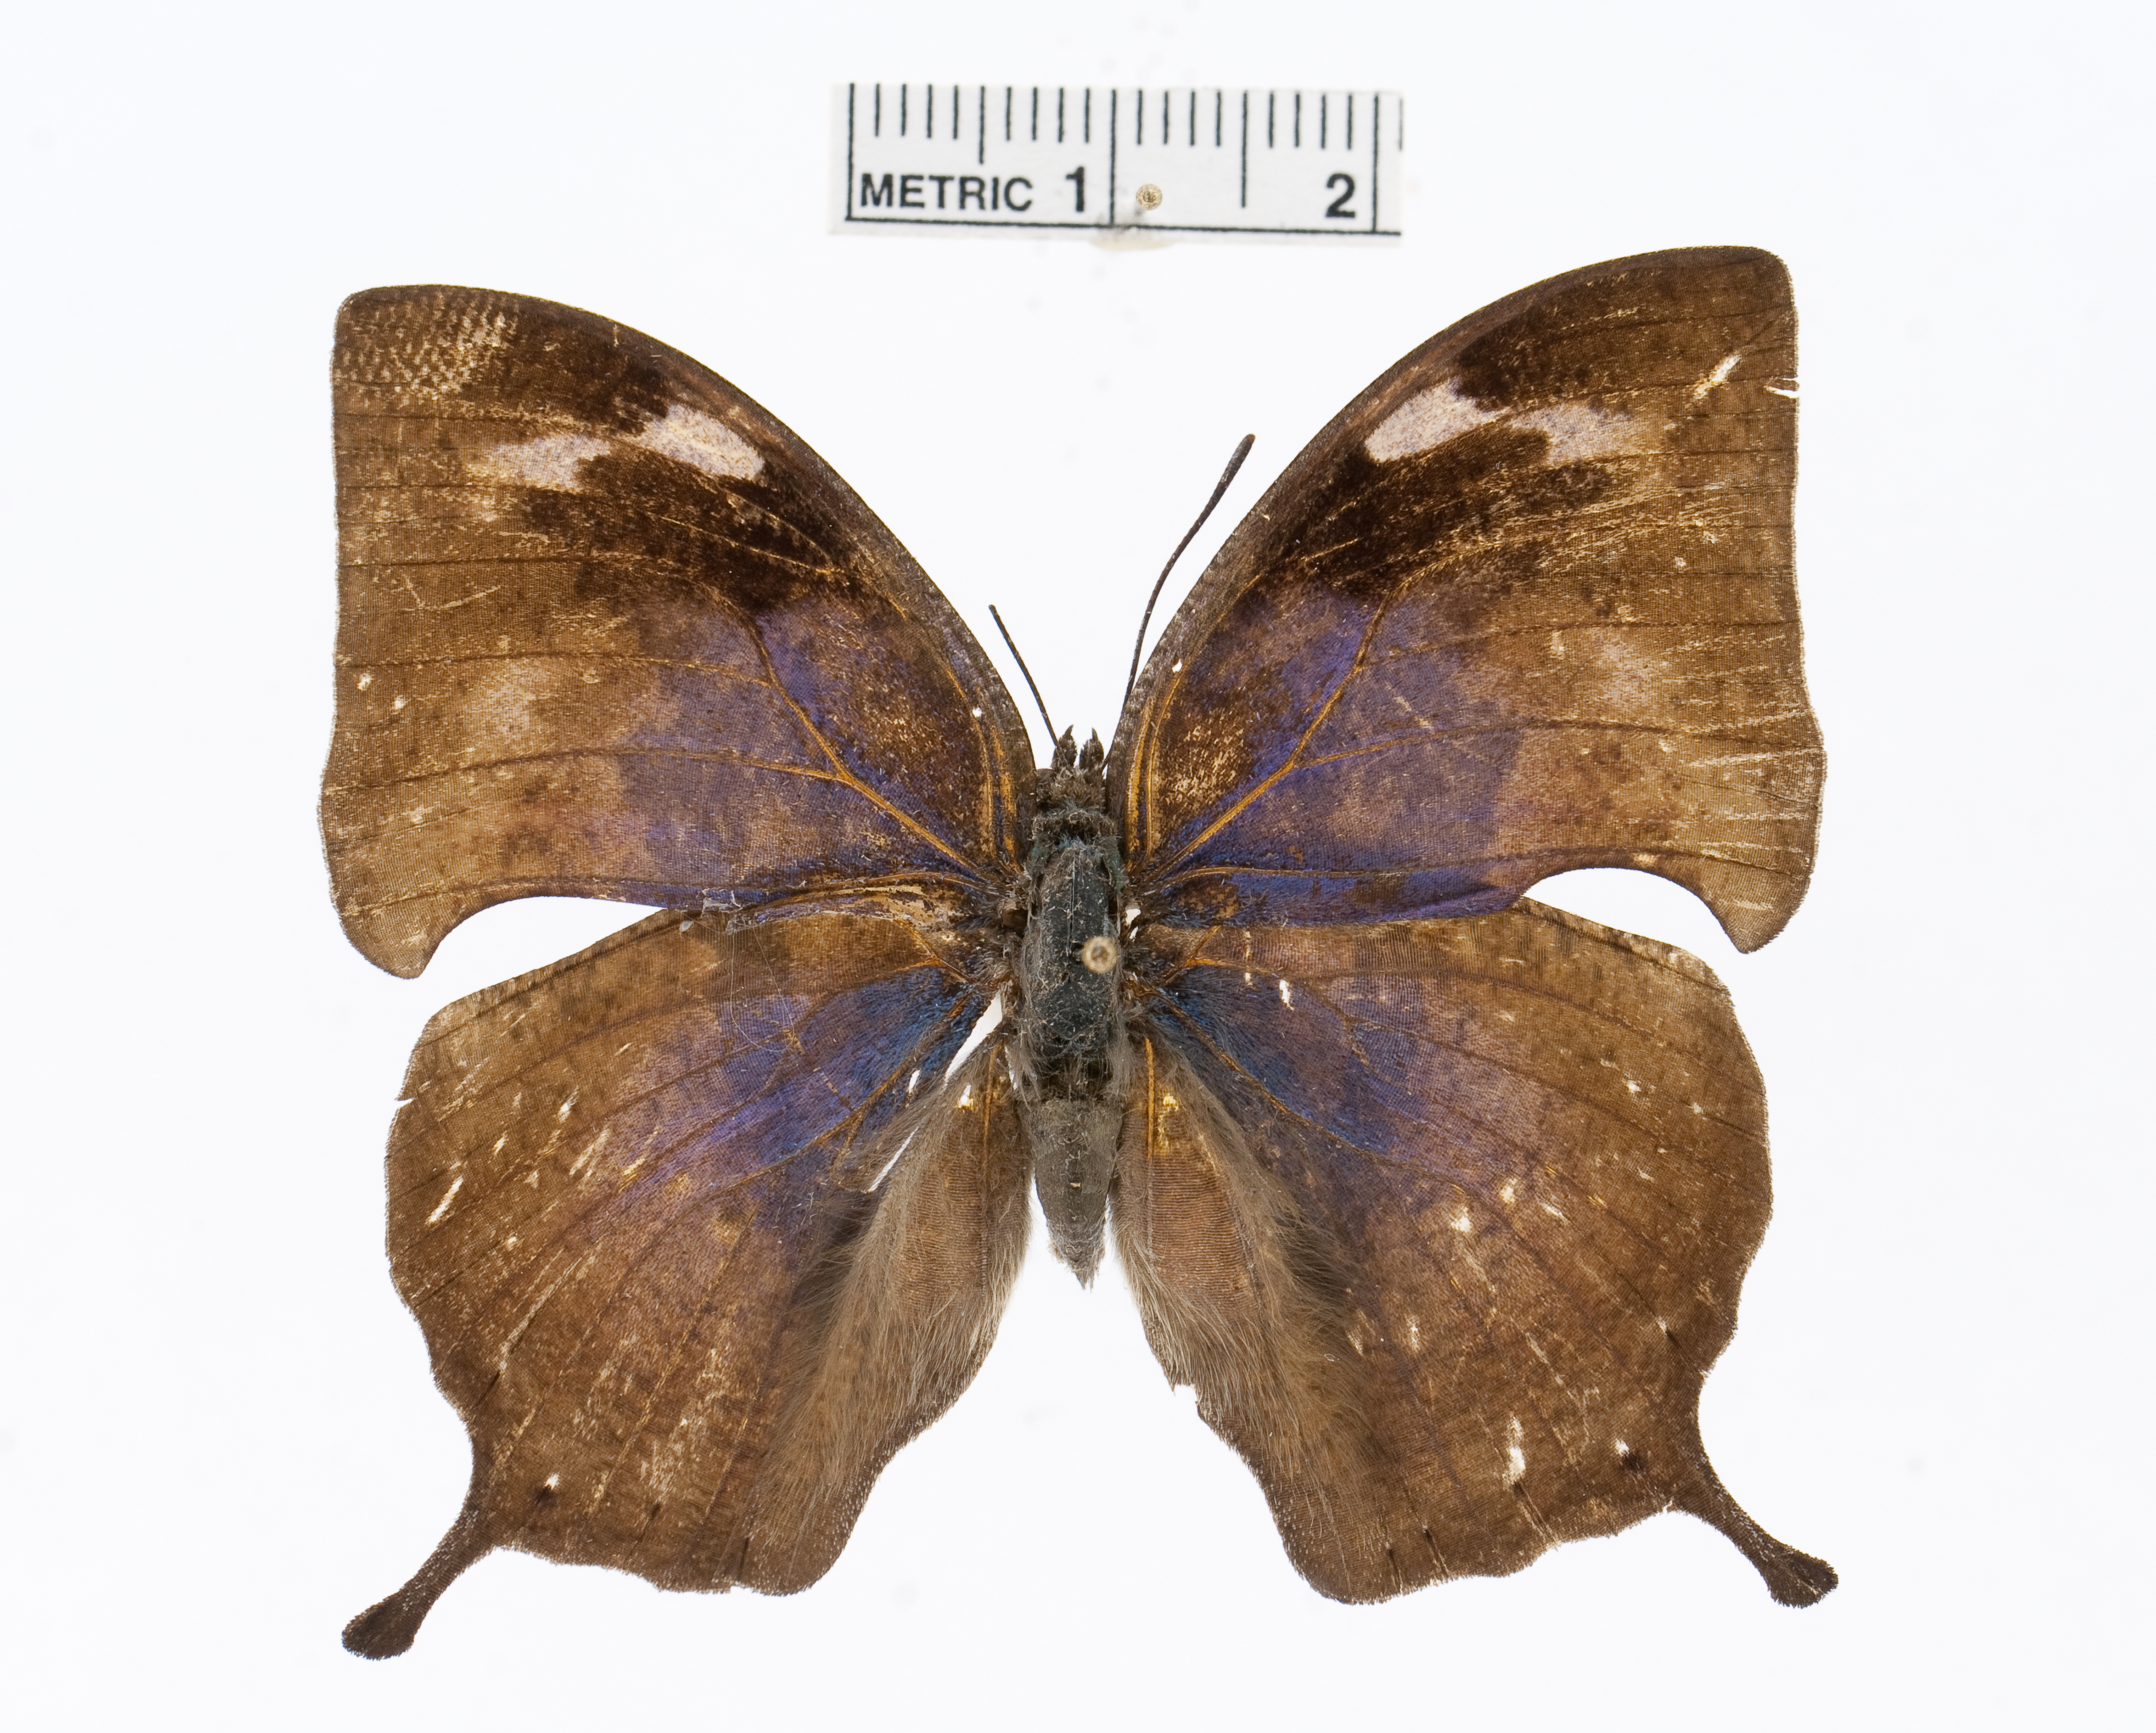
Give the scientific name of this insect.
Memphis basilia
